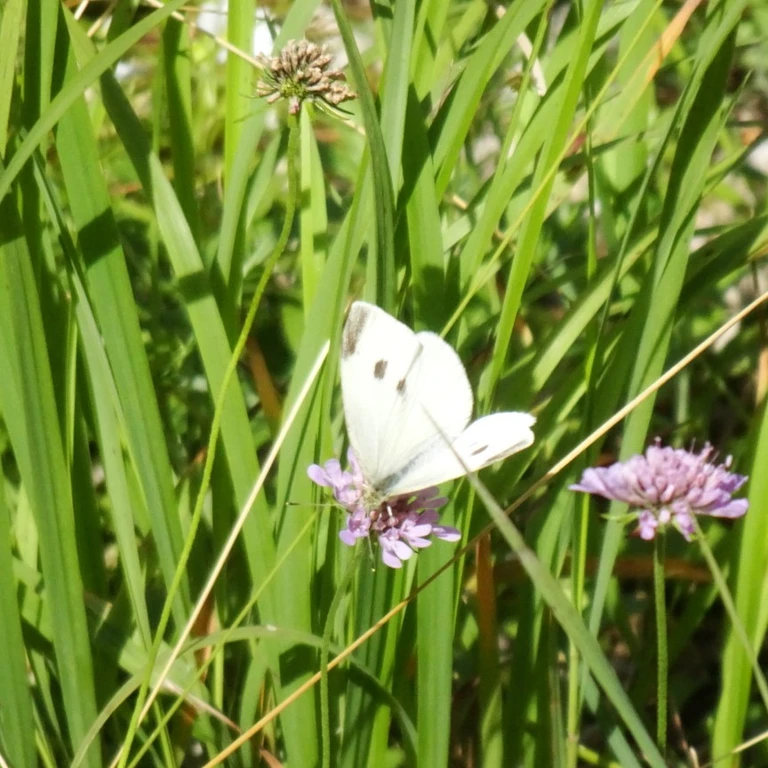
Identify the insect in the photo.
Pieris rapae
